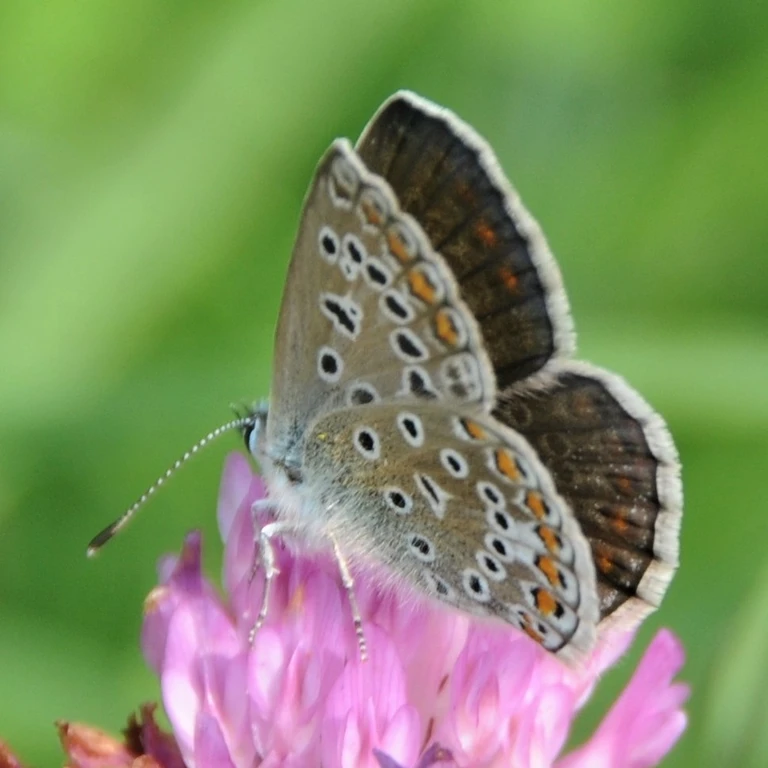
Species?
Polyommatus icarus
